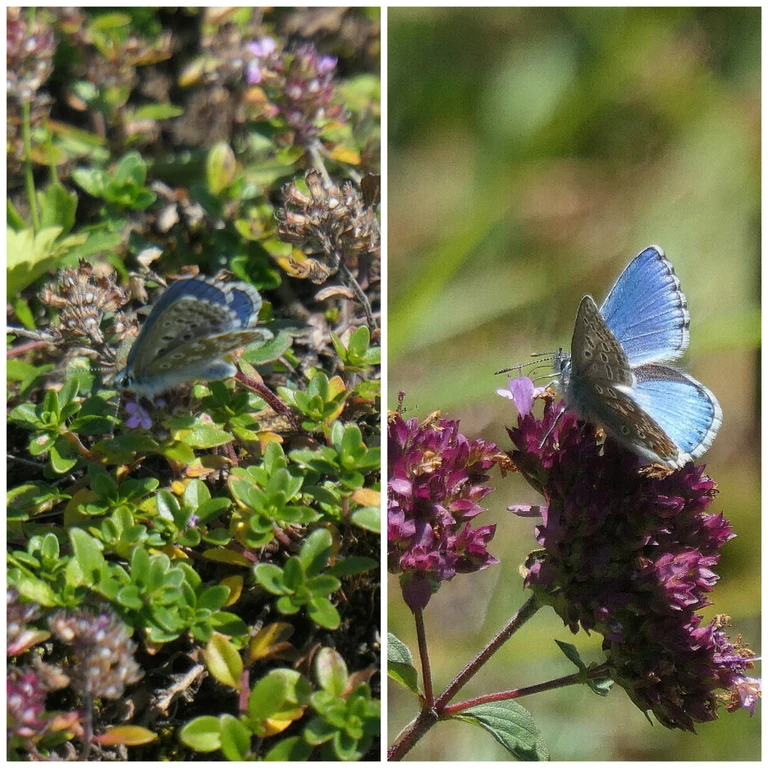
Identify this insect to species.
Lysandra bellargus
